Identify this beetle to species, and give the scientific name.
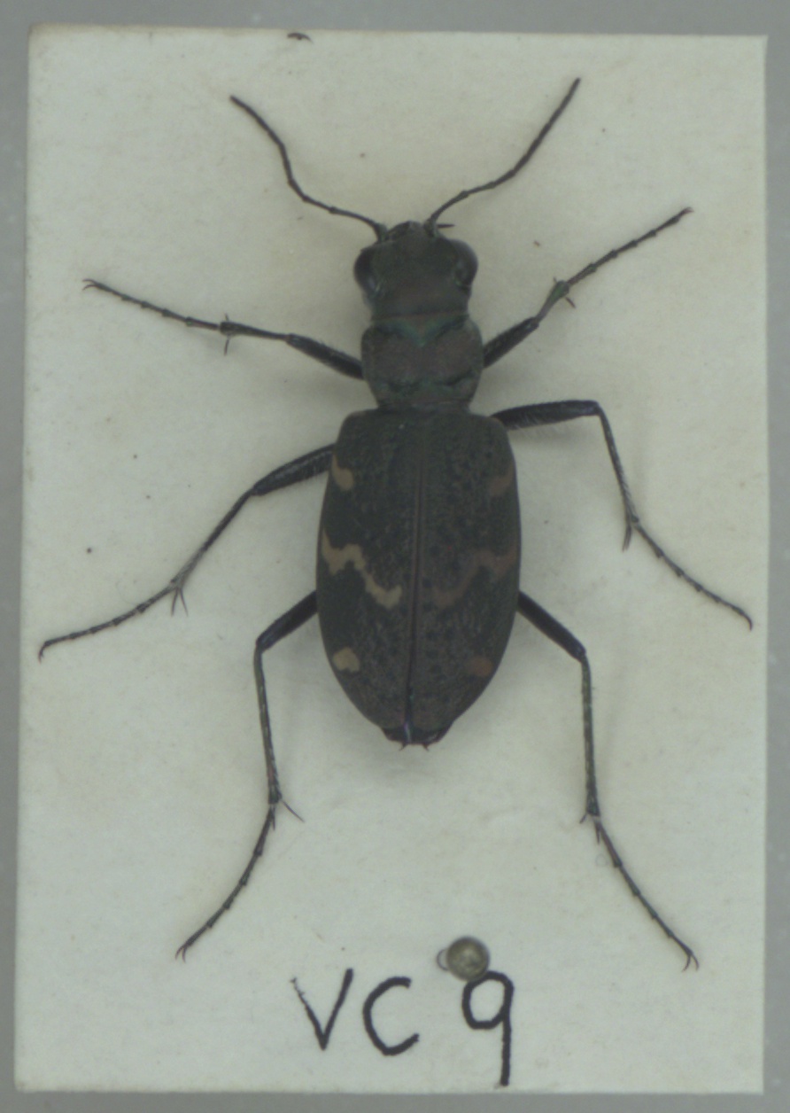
Cicindela sylvatica
